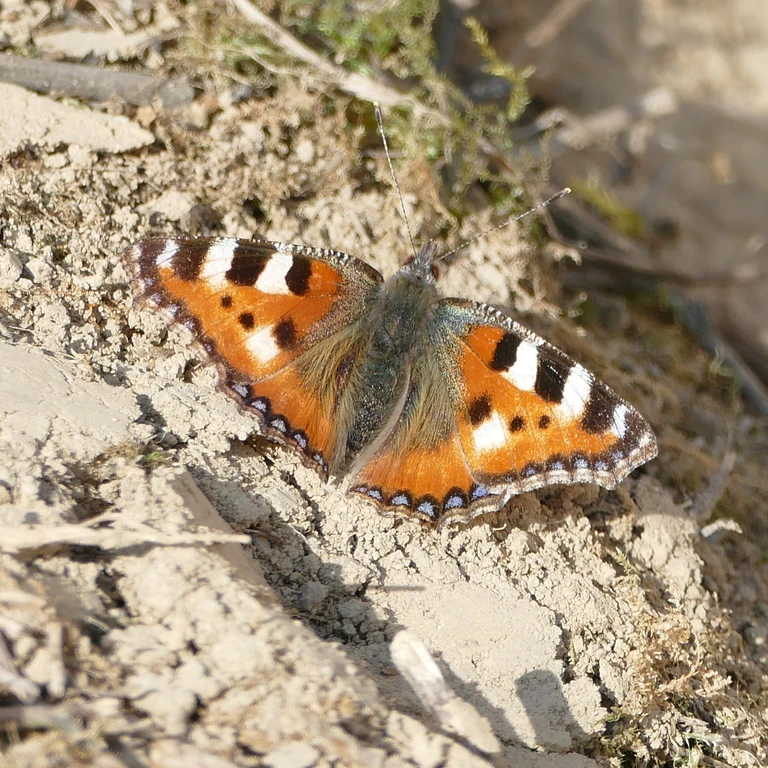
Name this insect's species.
Aglais urticae
